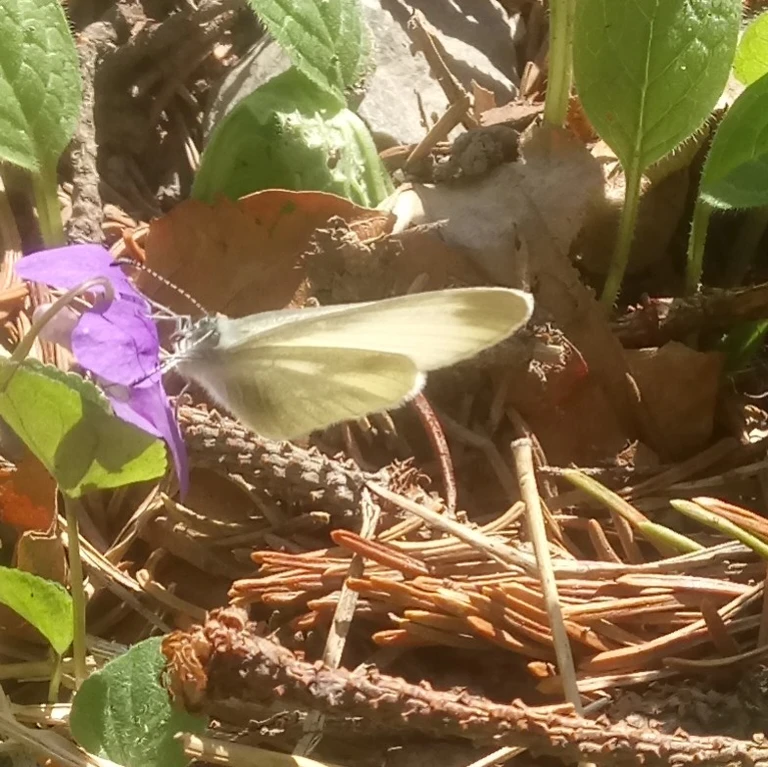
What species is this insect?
Leptidea sinapis/juvernica
